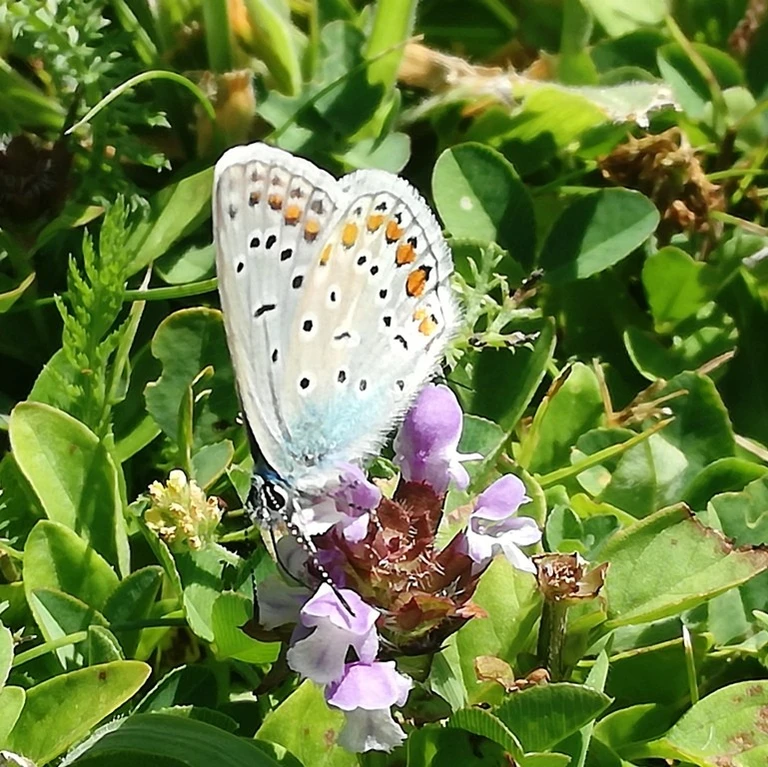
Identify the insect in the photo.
Polyommatus icarus
